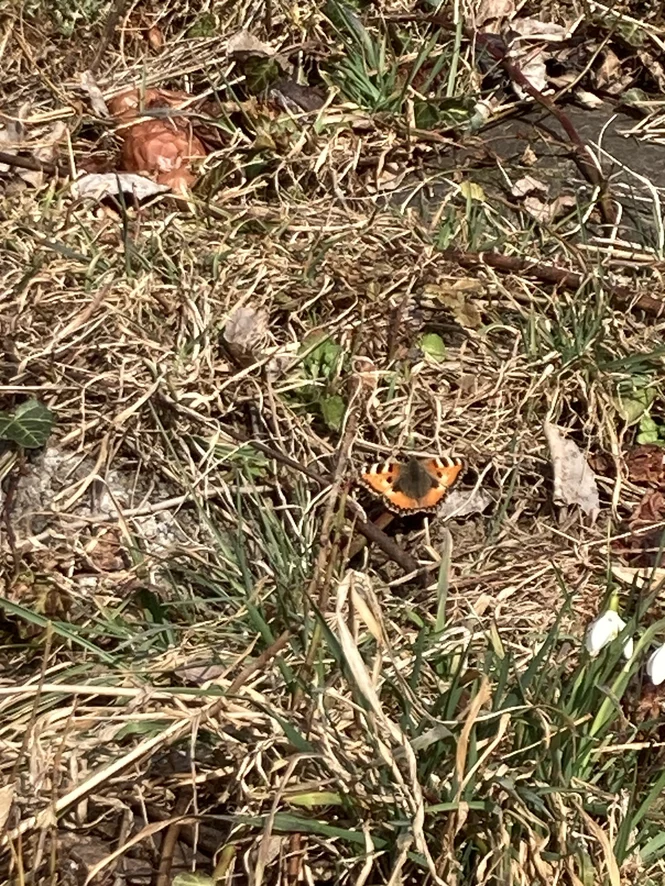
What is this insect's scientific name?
Aglais urticae
